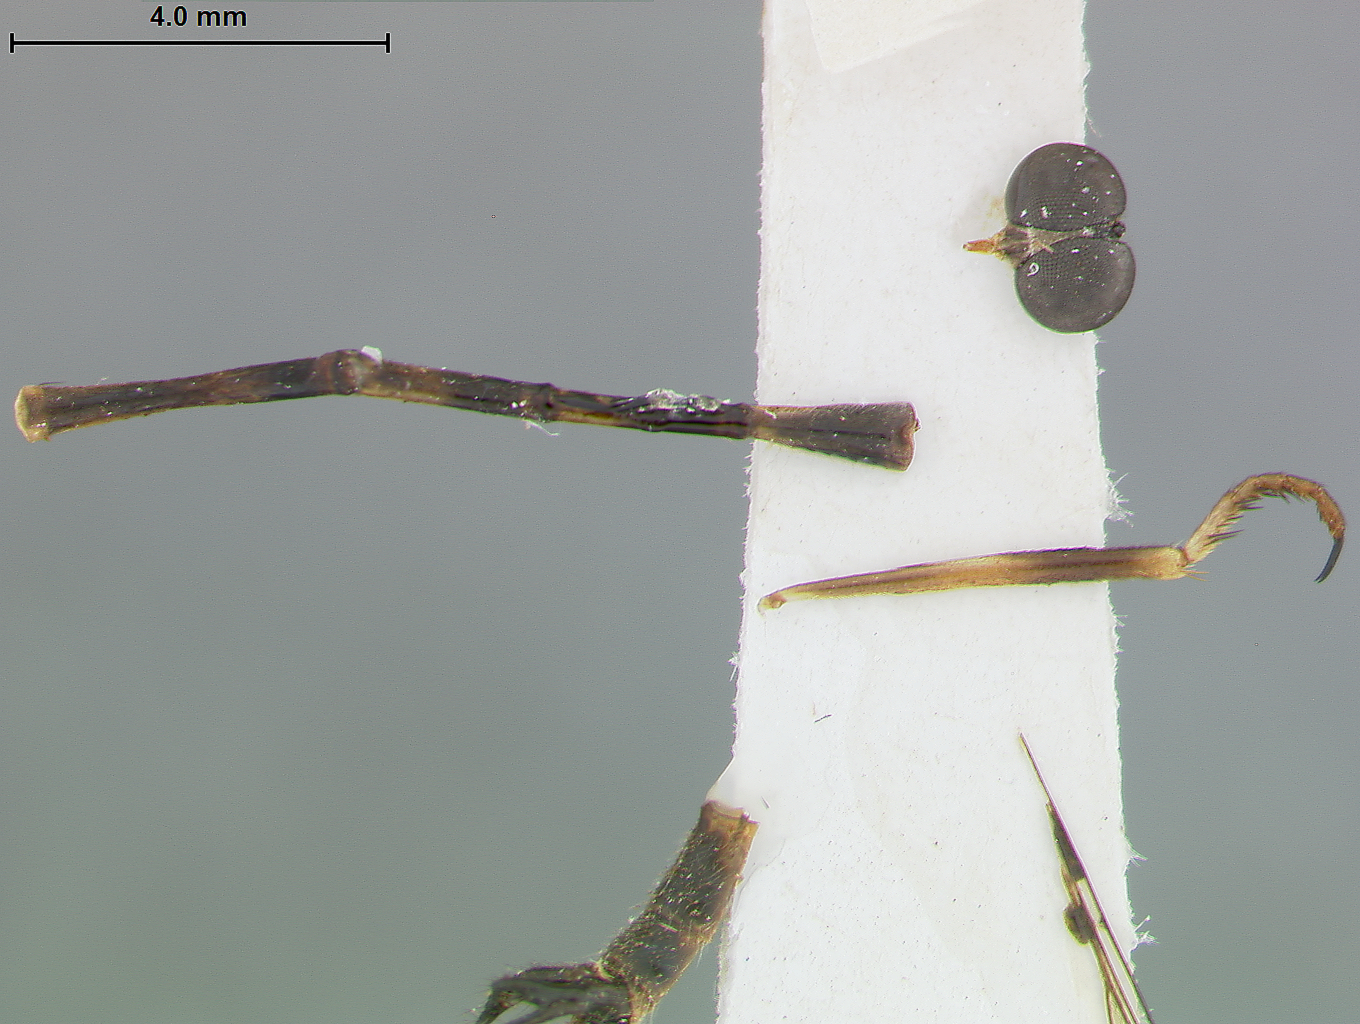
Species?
Lobus kenyae
